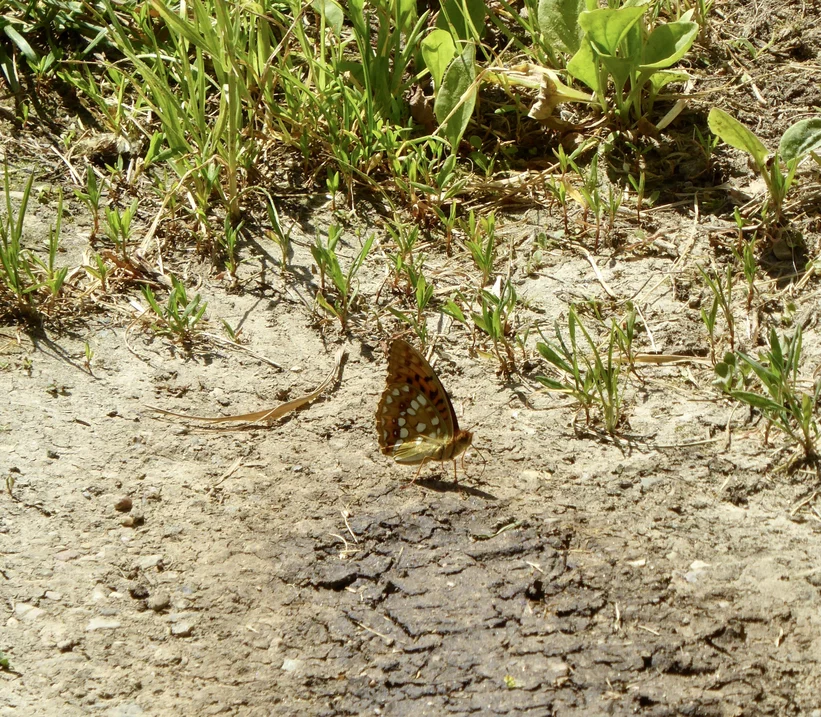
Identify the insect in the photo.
Fabriciana adippe
